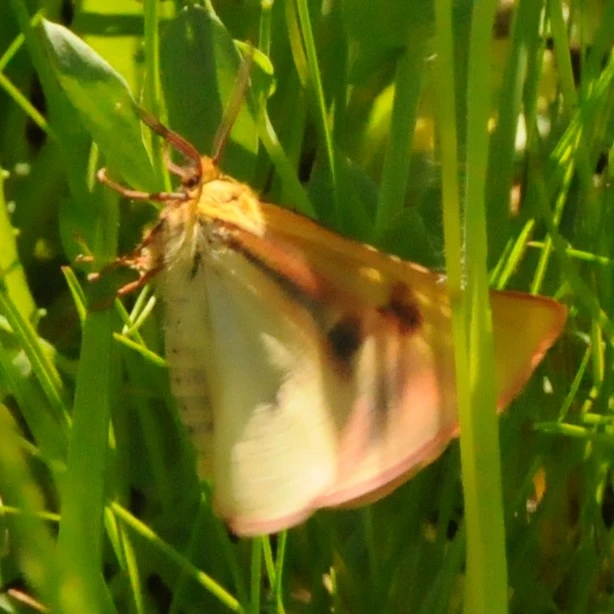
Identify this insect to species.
Diacrisia sannio
